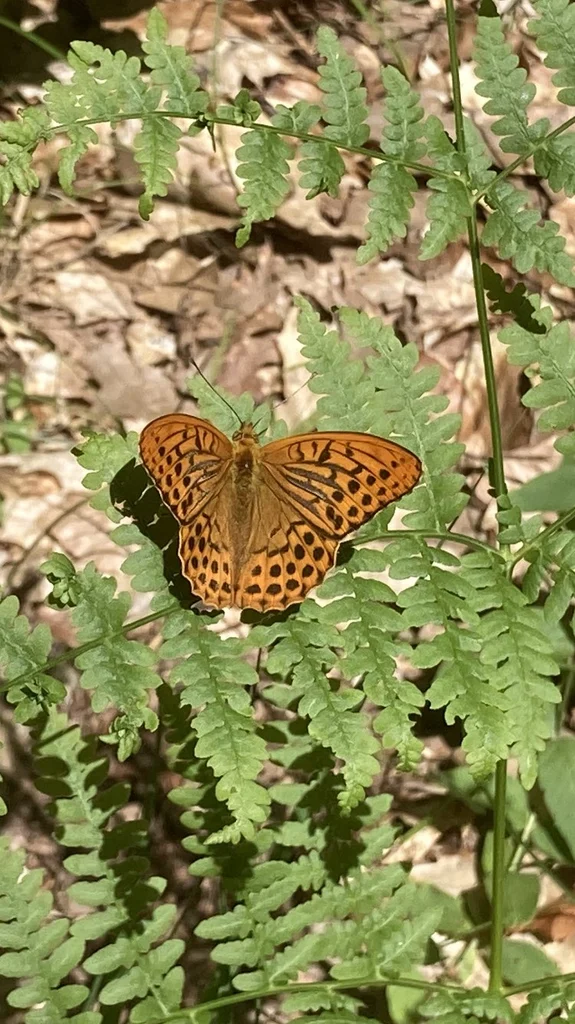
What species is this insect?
Argynnis paphia
